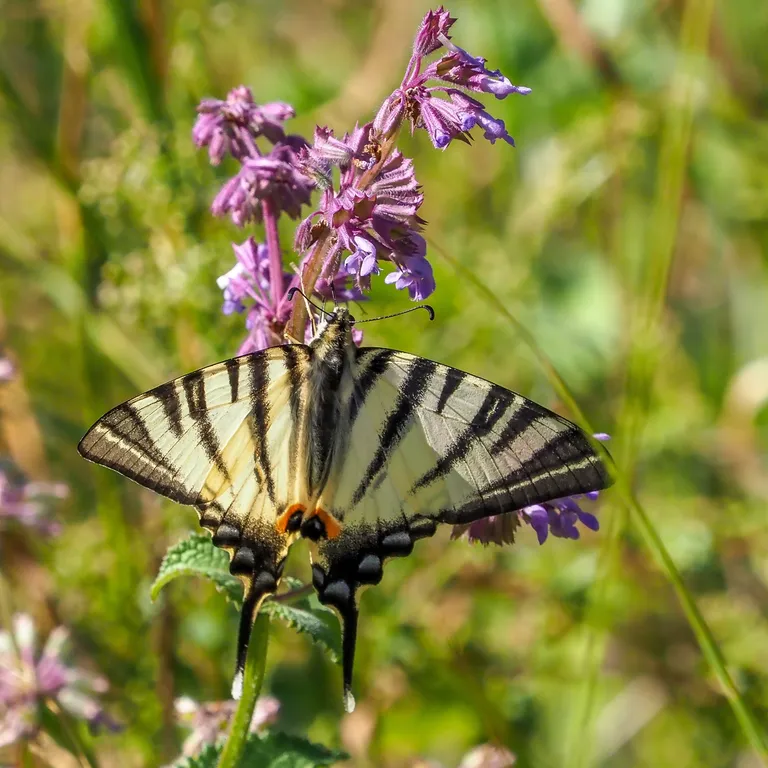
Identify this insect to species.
Iphiclides podalirius
